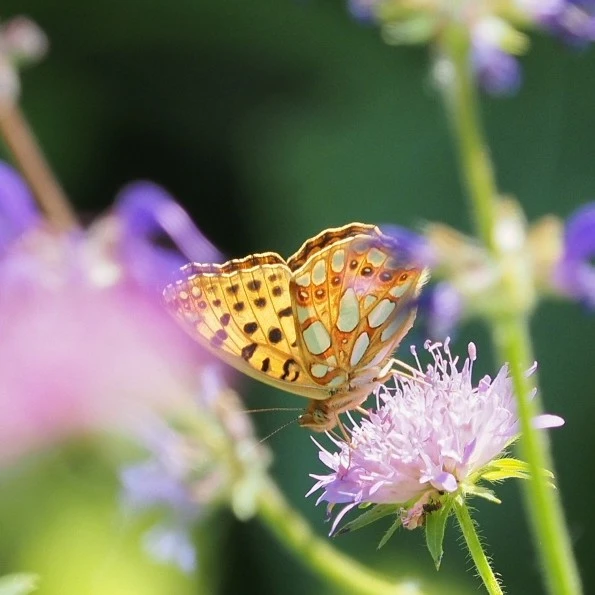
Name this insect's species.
Issoria lathonia
